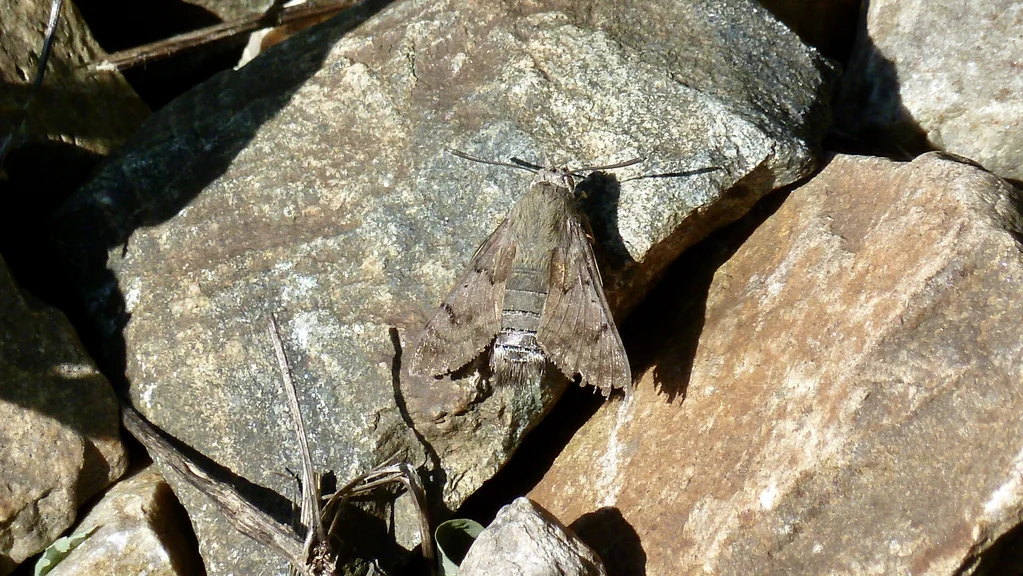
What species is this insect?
Macroglossum stellatarum
